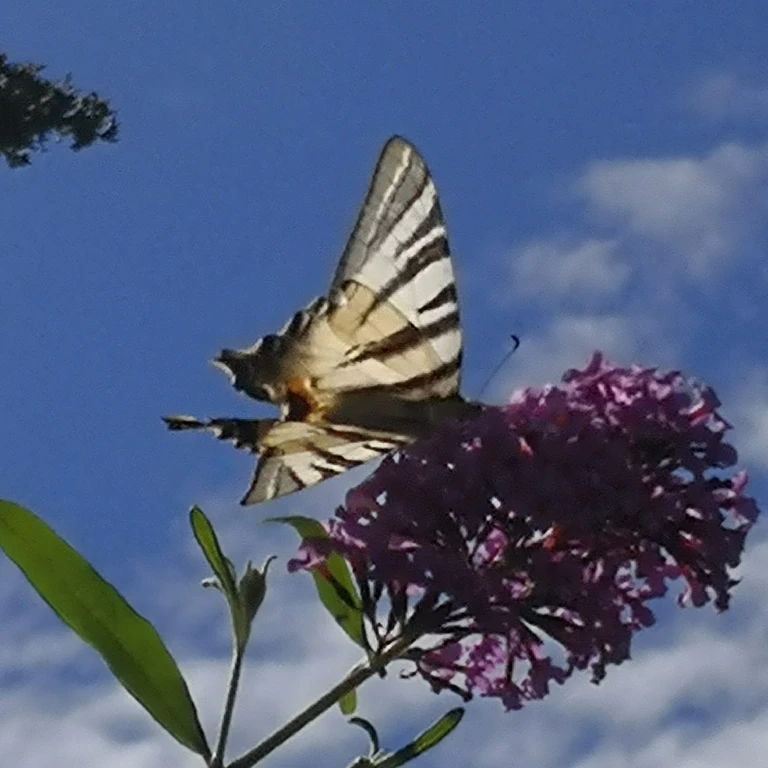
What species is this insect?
Iphiclides podalirius
